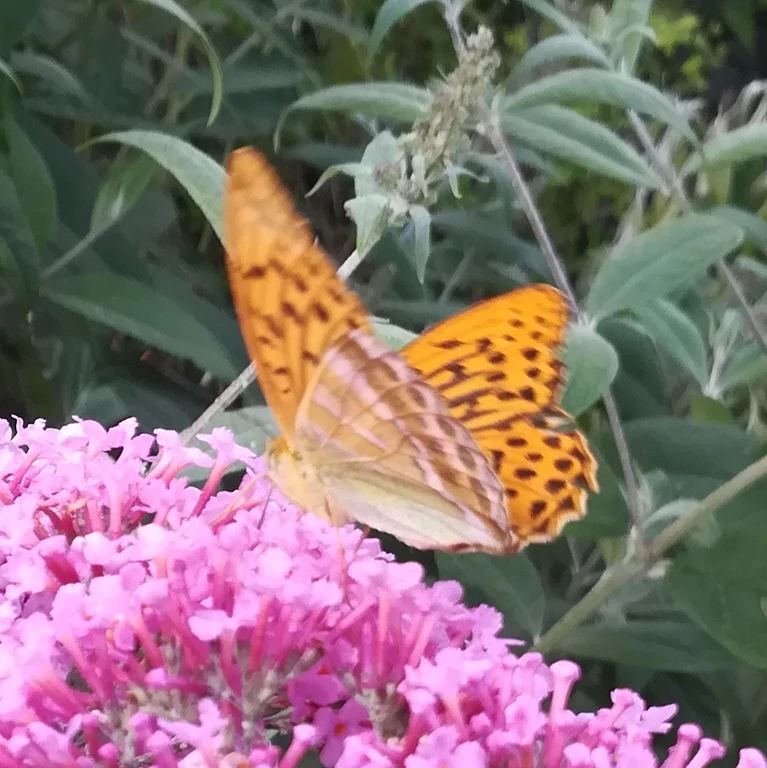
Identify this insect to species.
Argynnis paphia
